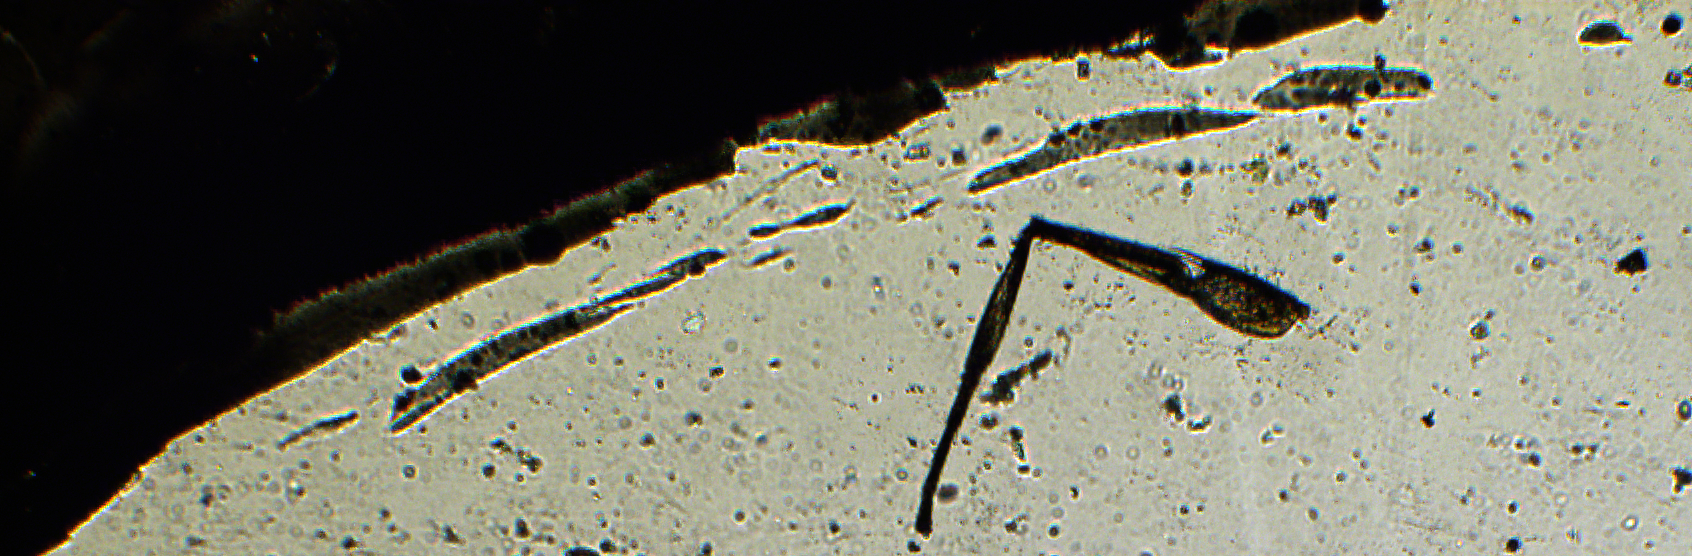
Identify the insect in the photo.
Elasmus punensis
